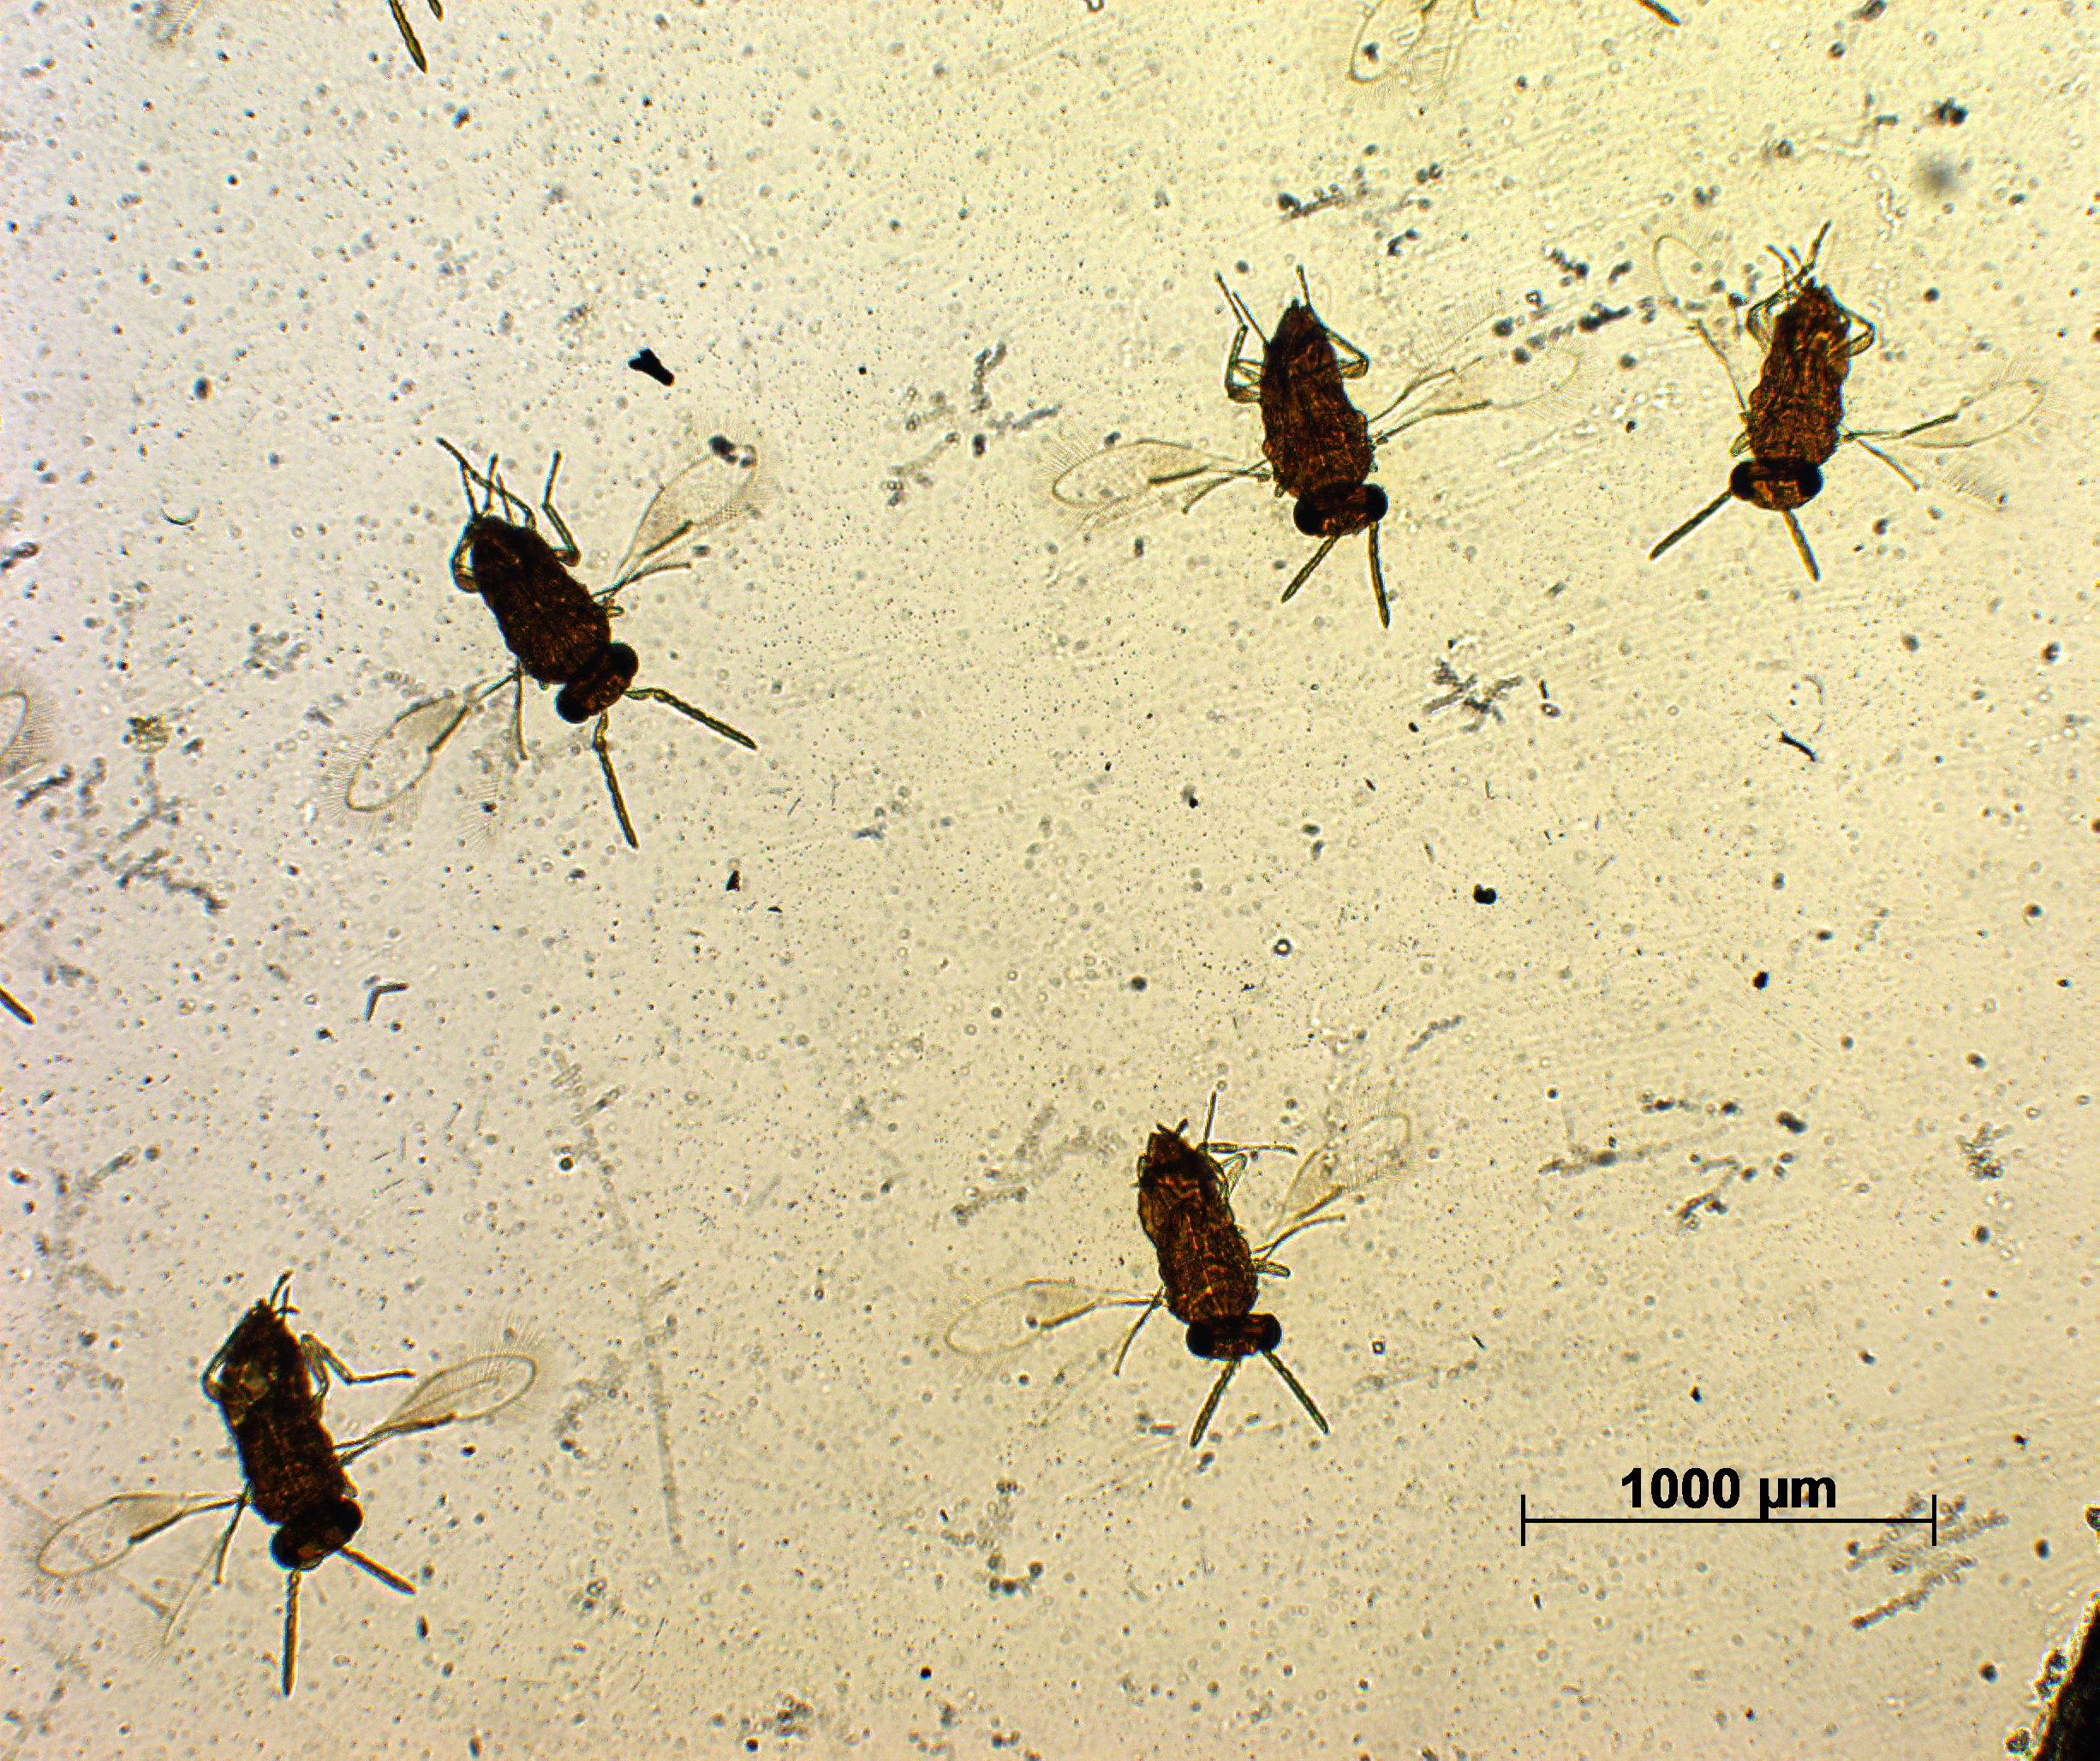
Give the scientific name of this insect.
Aspidiotiphagus fuscus
